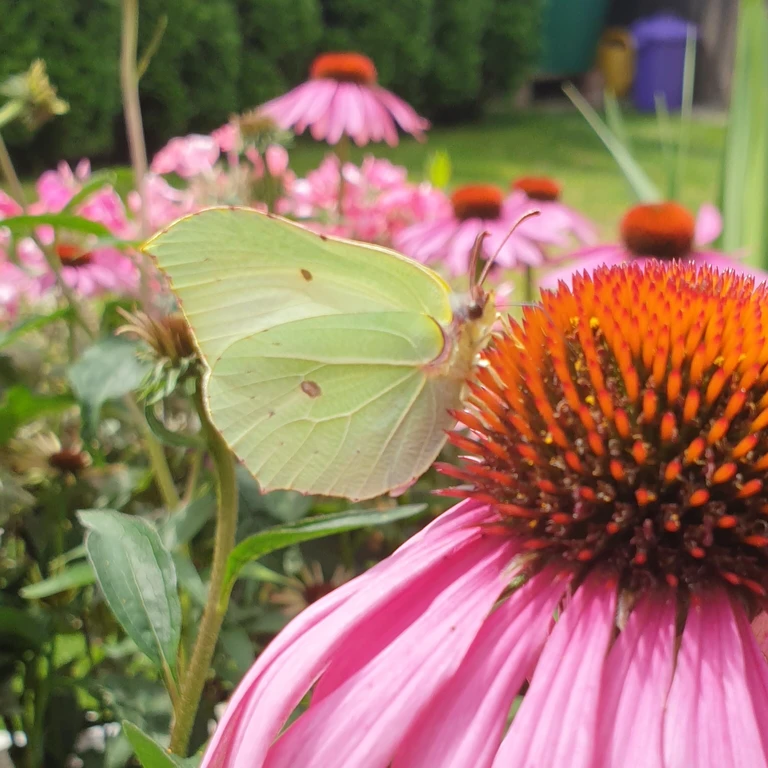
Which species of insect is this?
Gonepteryx rhamni
